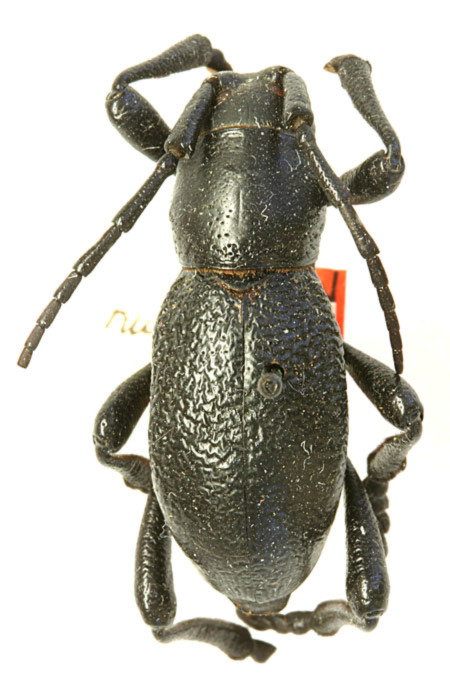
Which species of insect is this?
Moneilema rugosipennis (also Moneilema armatum)
